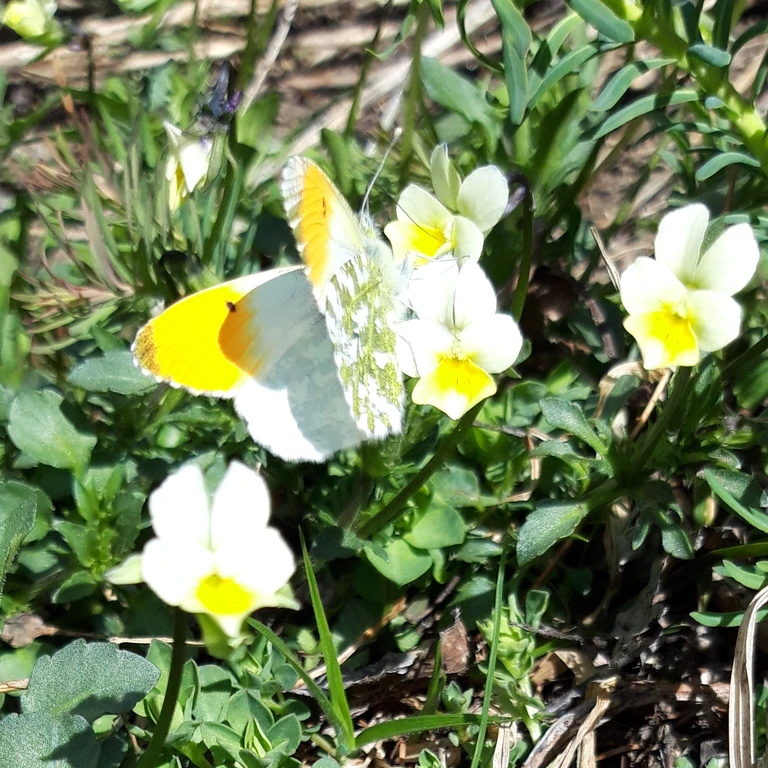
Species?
Anthocharis cardamines
